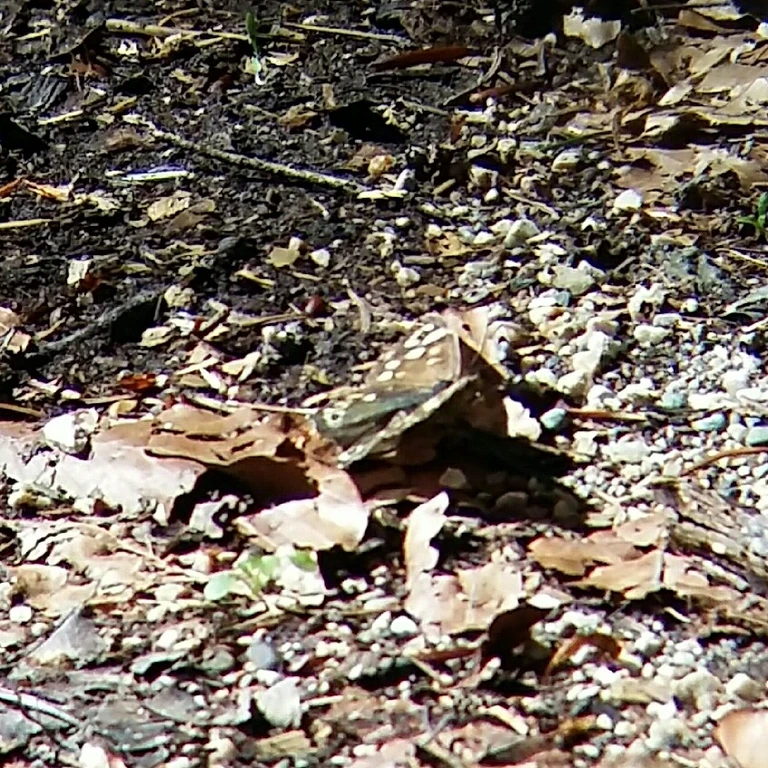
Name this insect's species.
Pararge aegeria
